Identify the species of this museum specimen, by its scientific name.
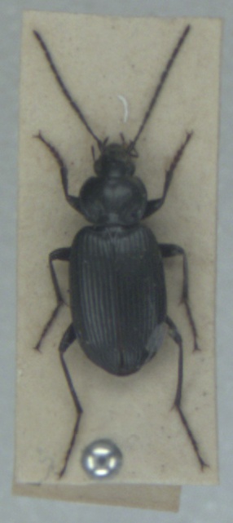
Agonum emarginatum
